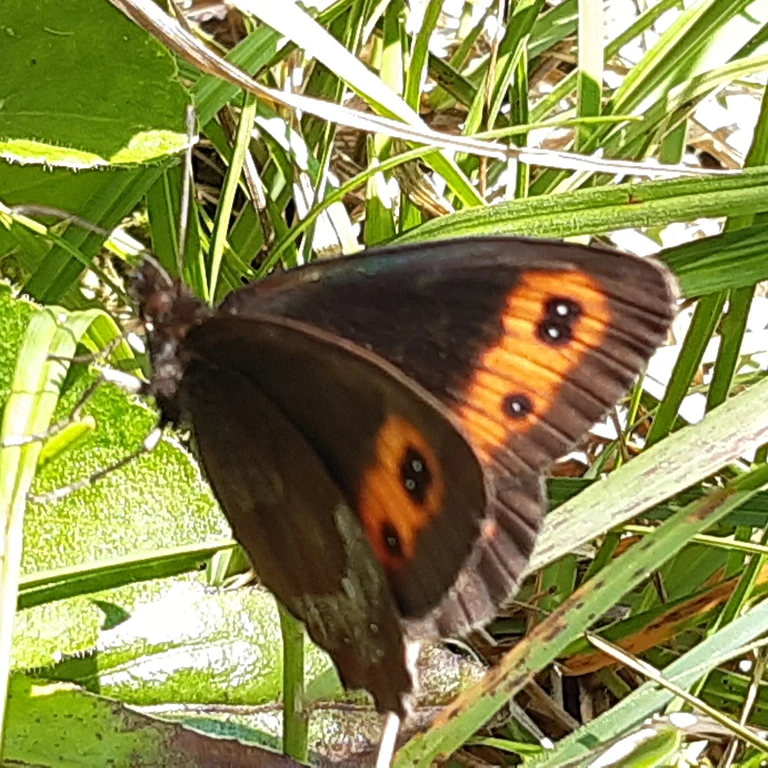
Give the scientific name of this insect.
Erebia aethiops
